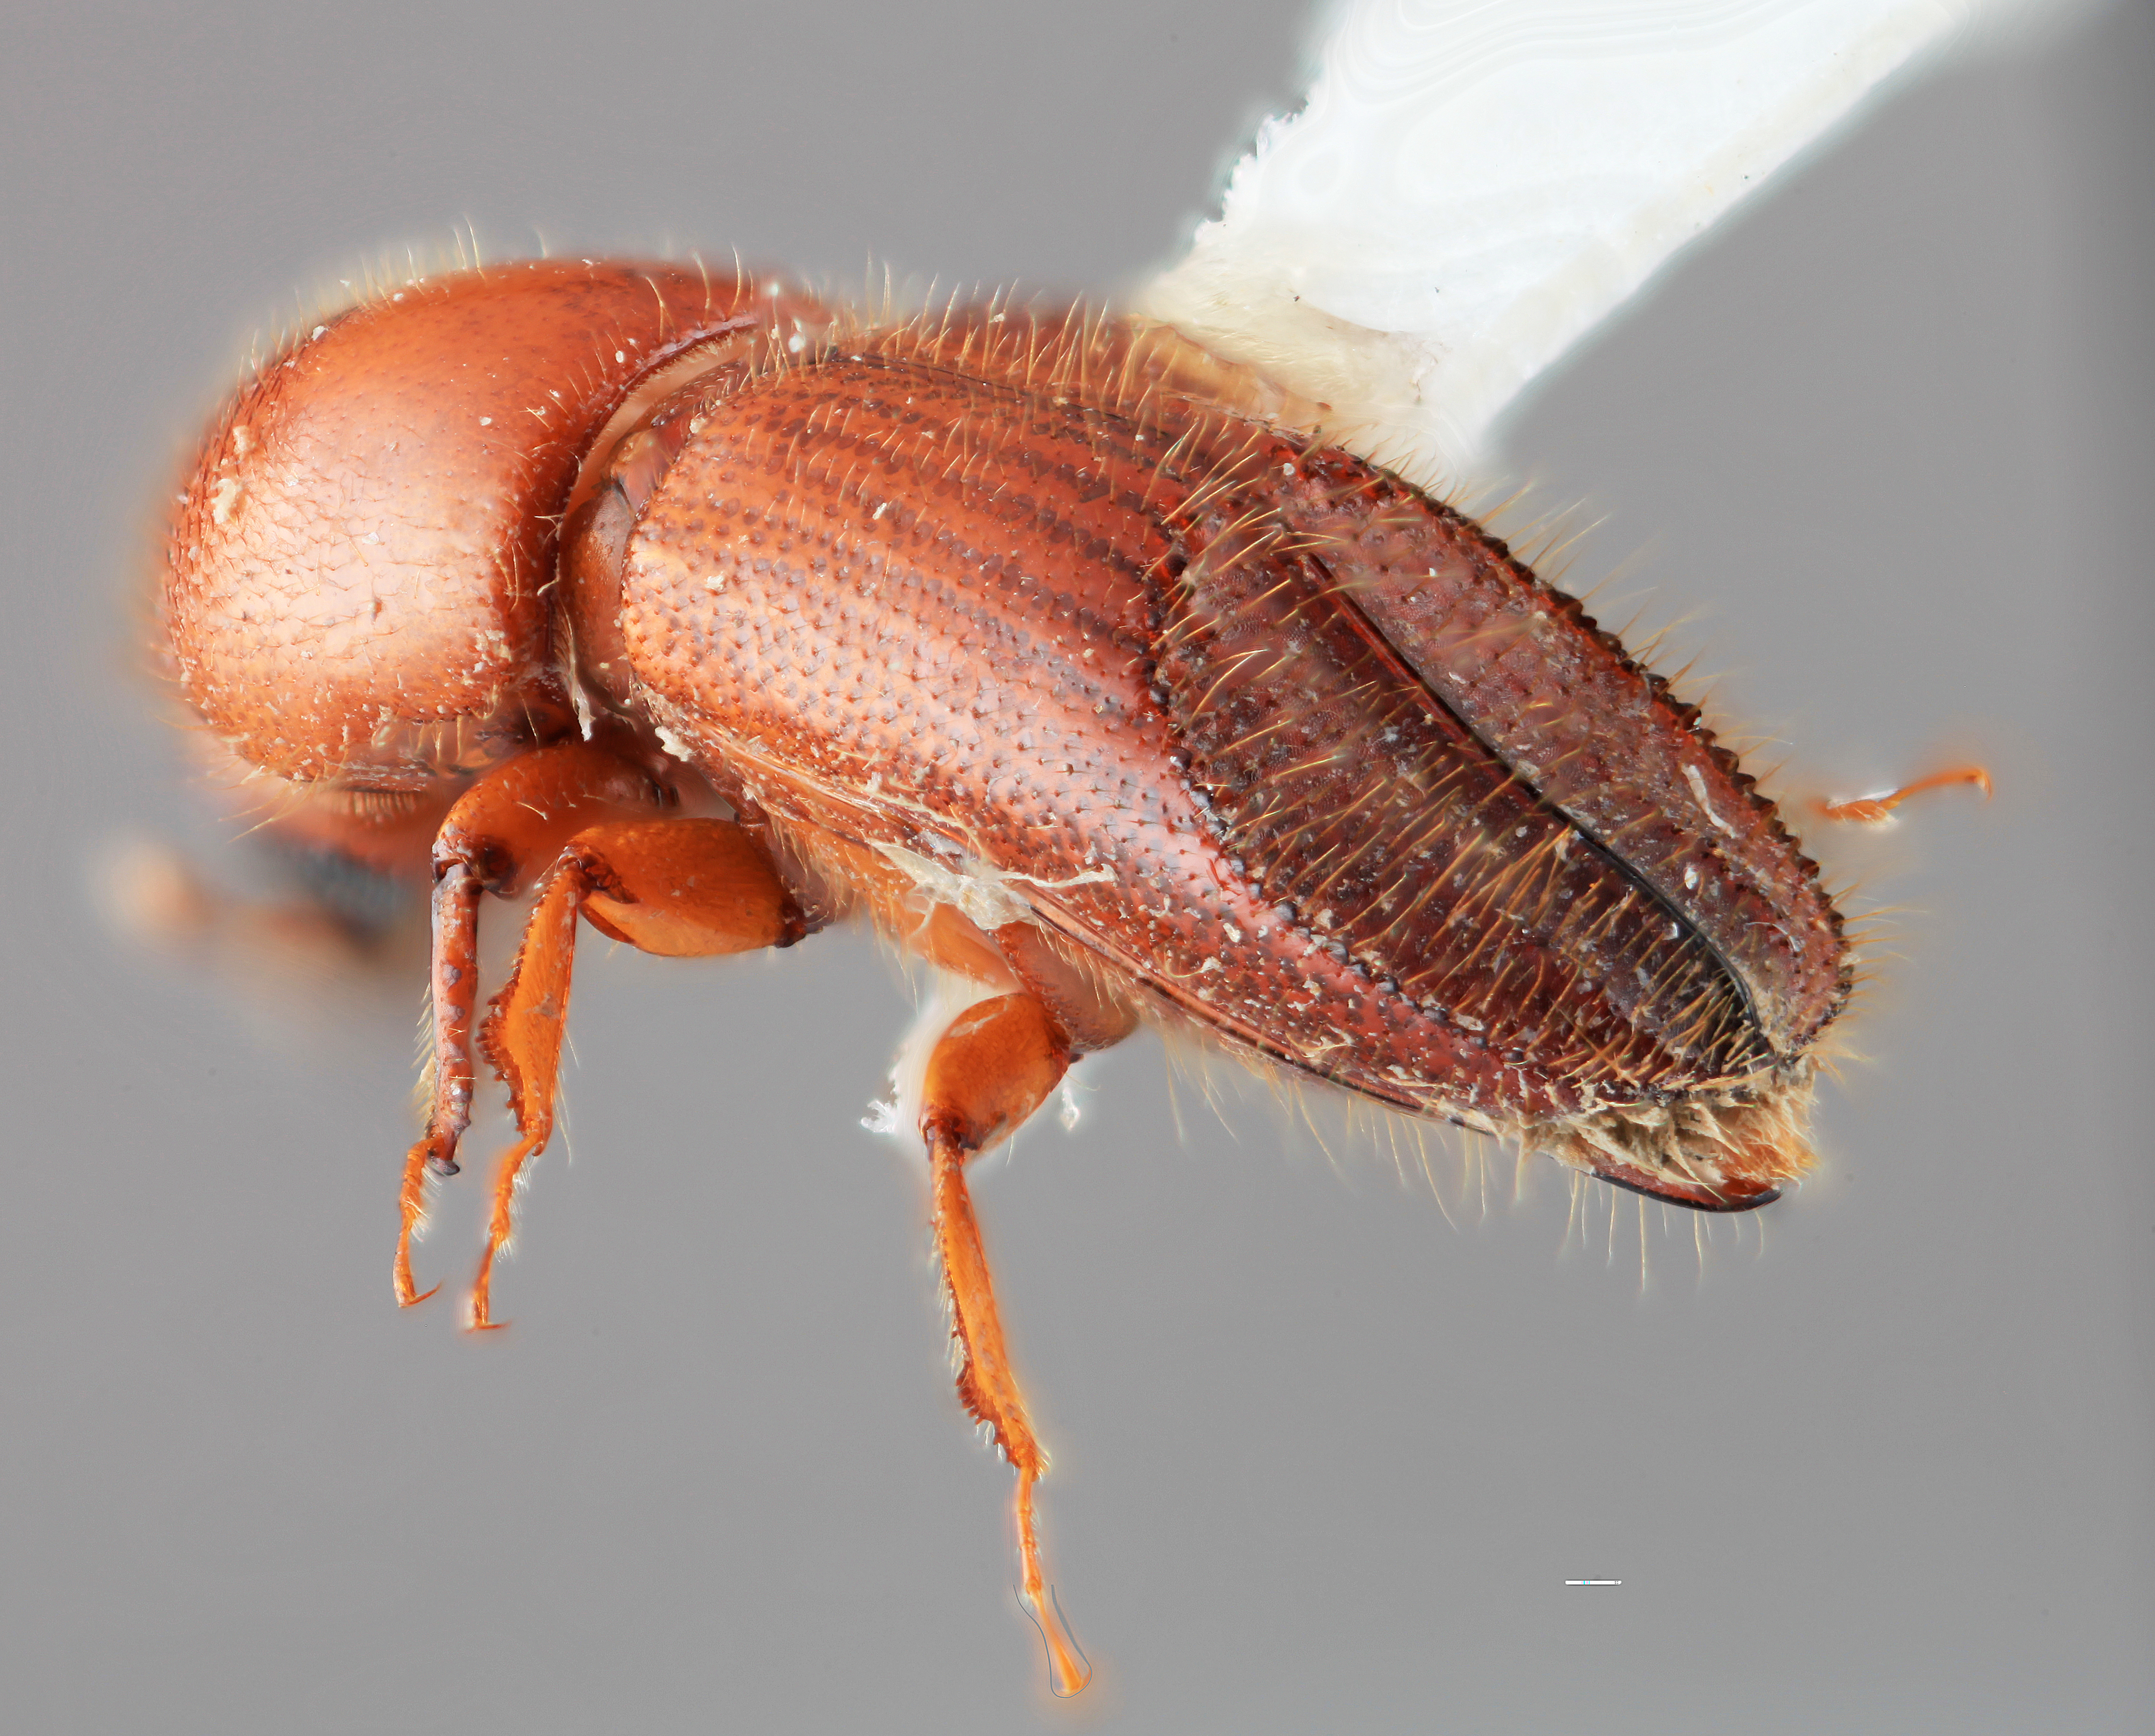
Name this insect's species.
Sampsonius expulsus
